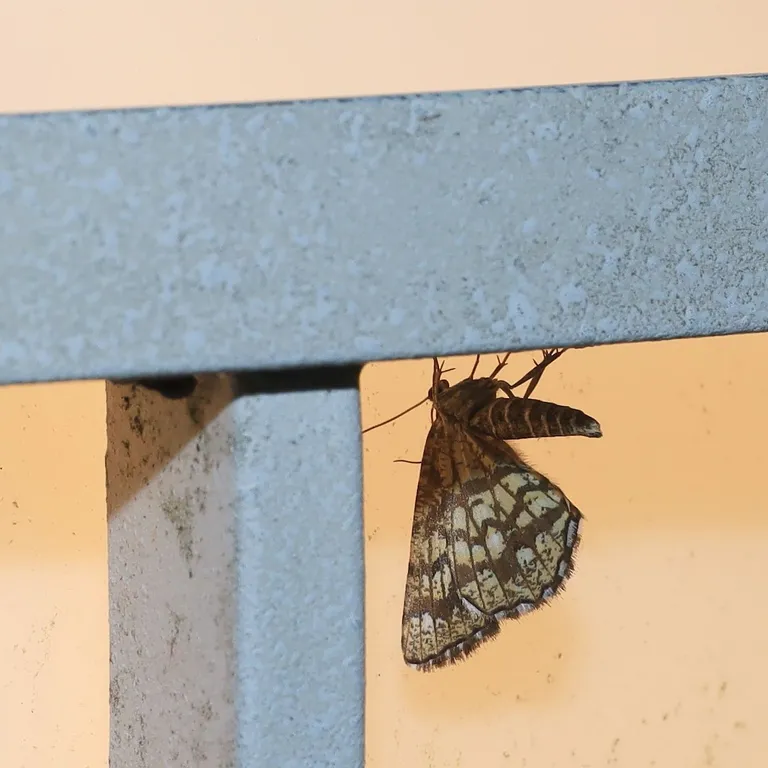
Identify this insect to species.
Chiasmia clathrata
